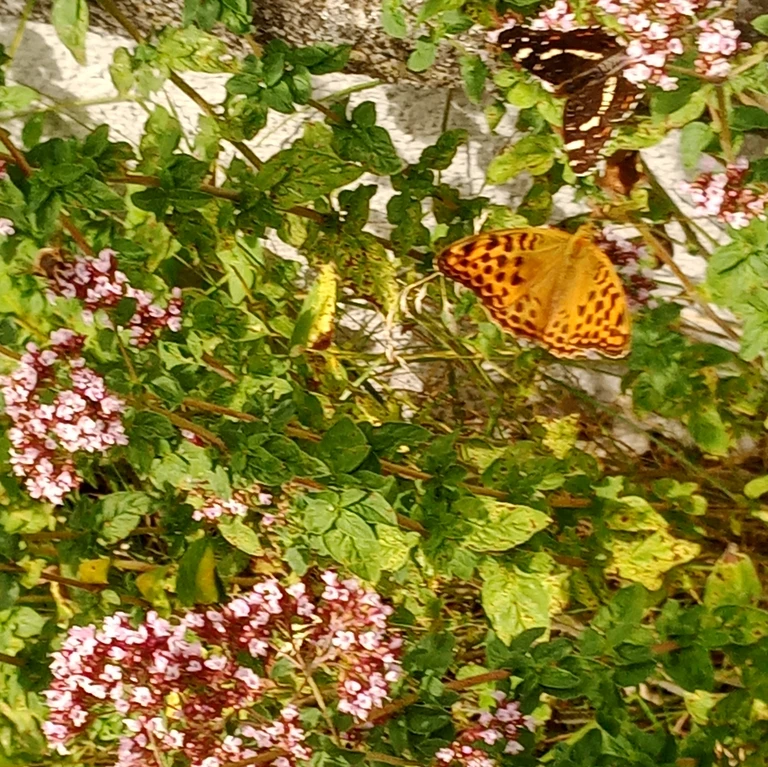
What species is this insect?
Argynnis paphia
